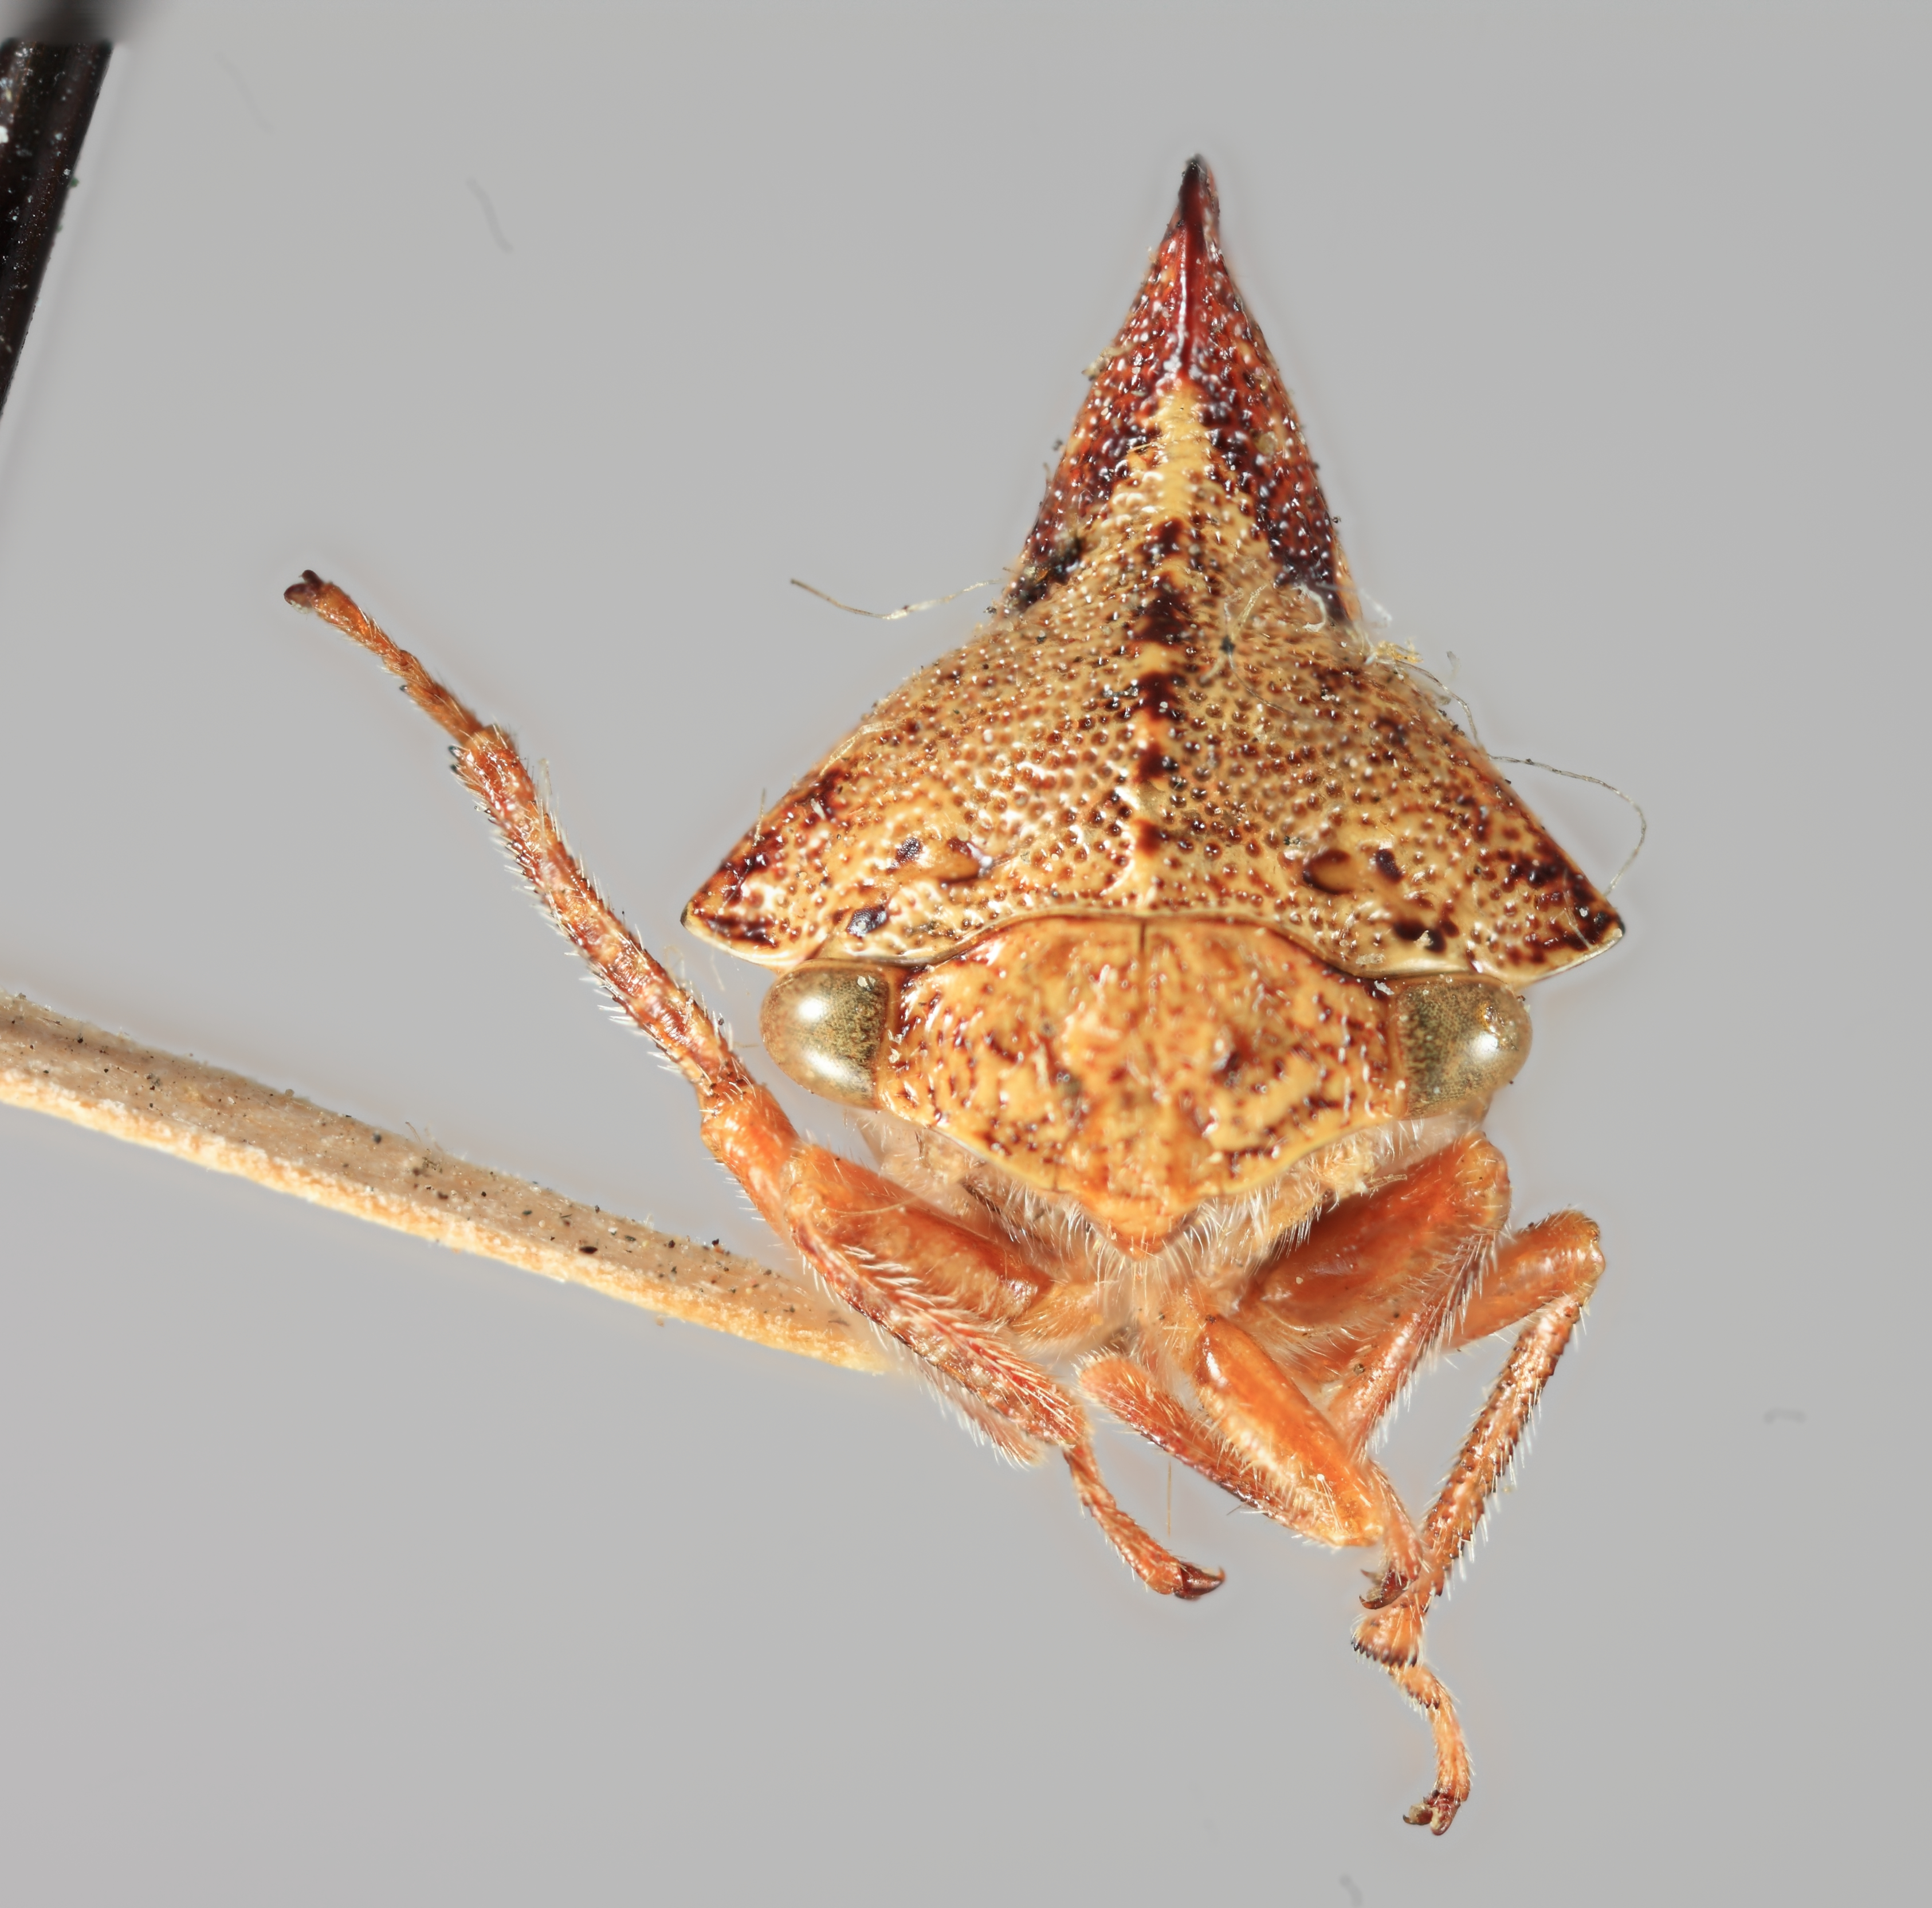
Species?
Palonica portolo
